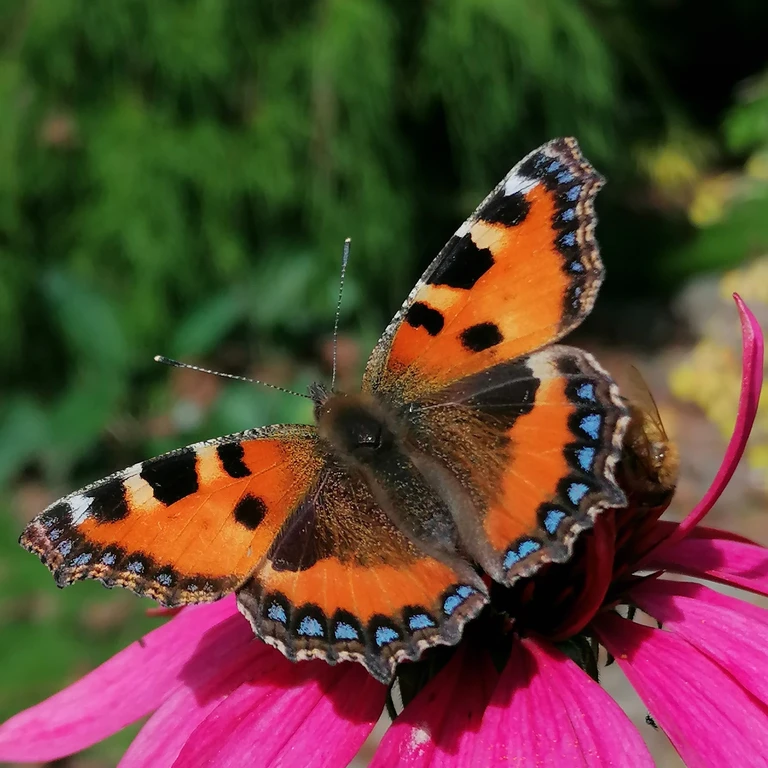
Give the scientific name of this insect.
Aglais urticae
